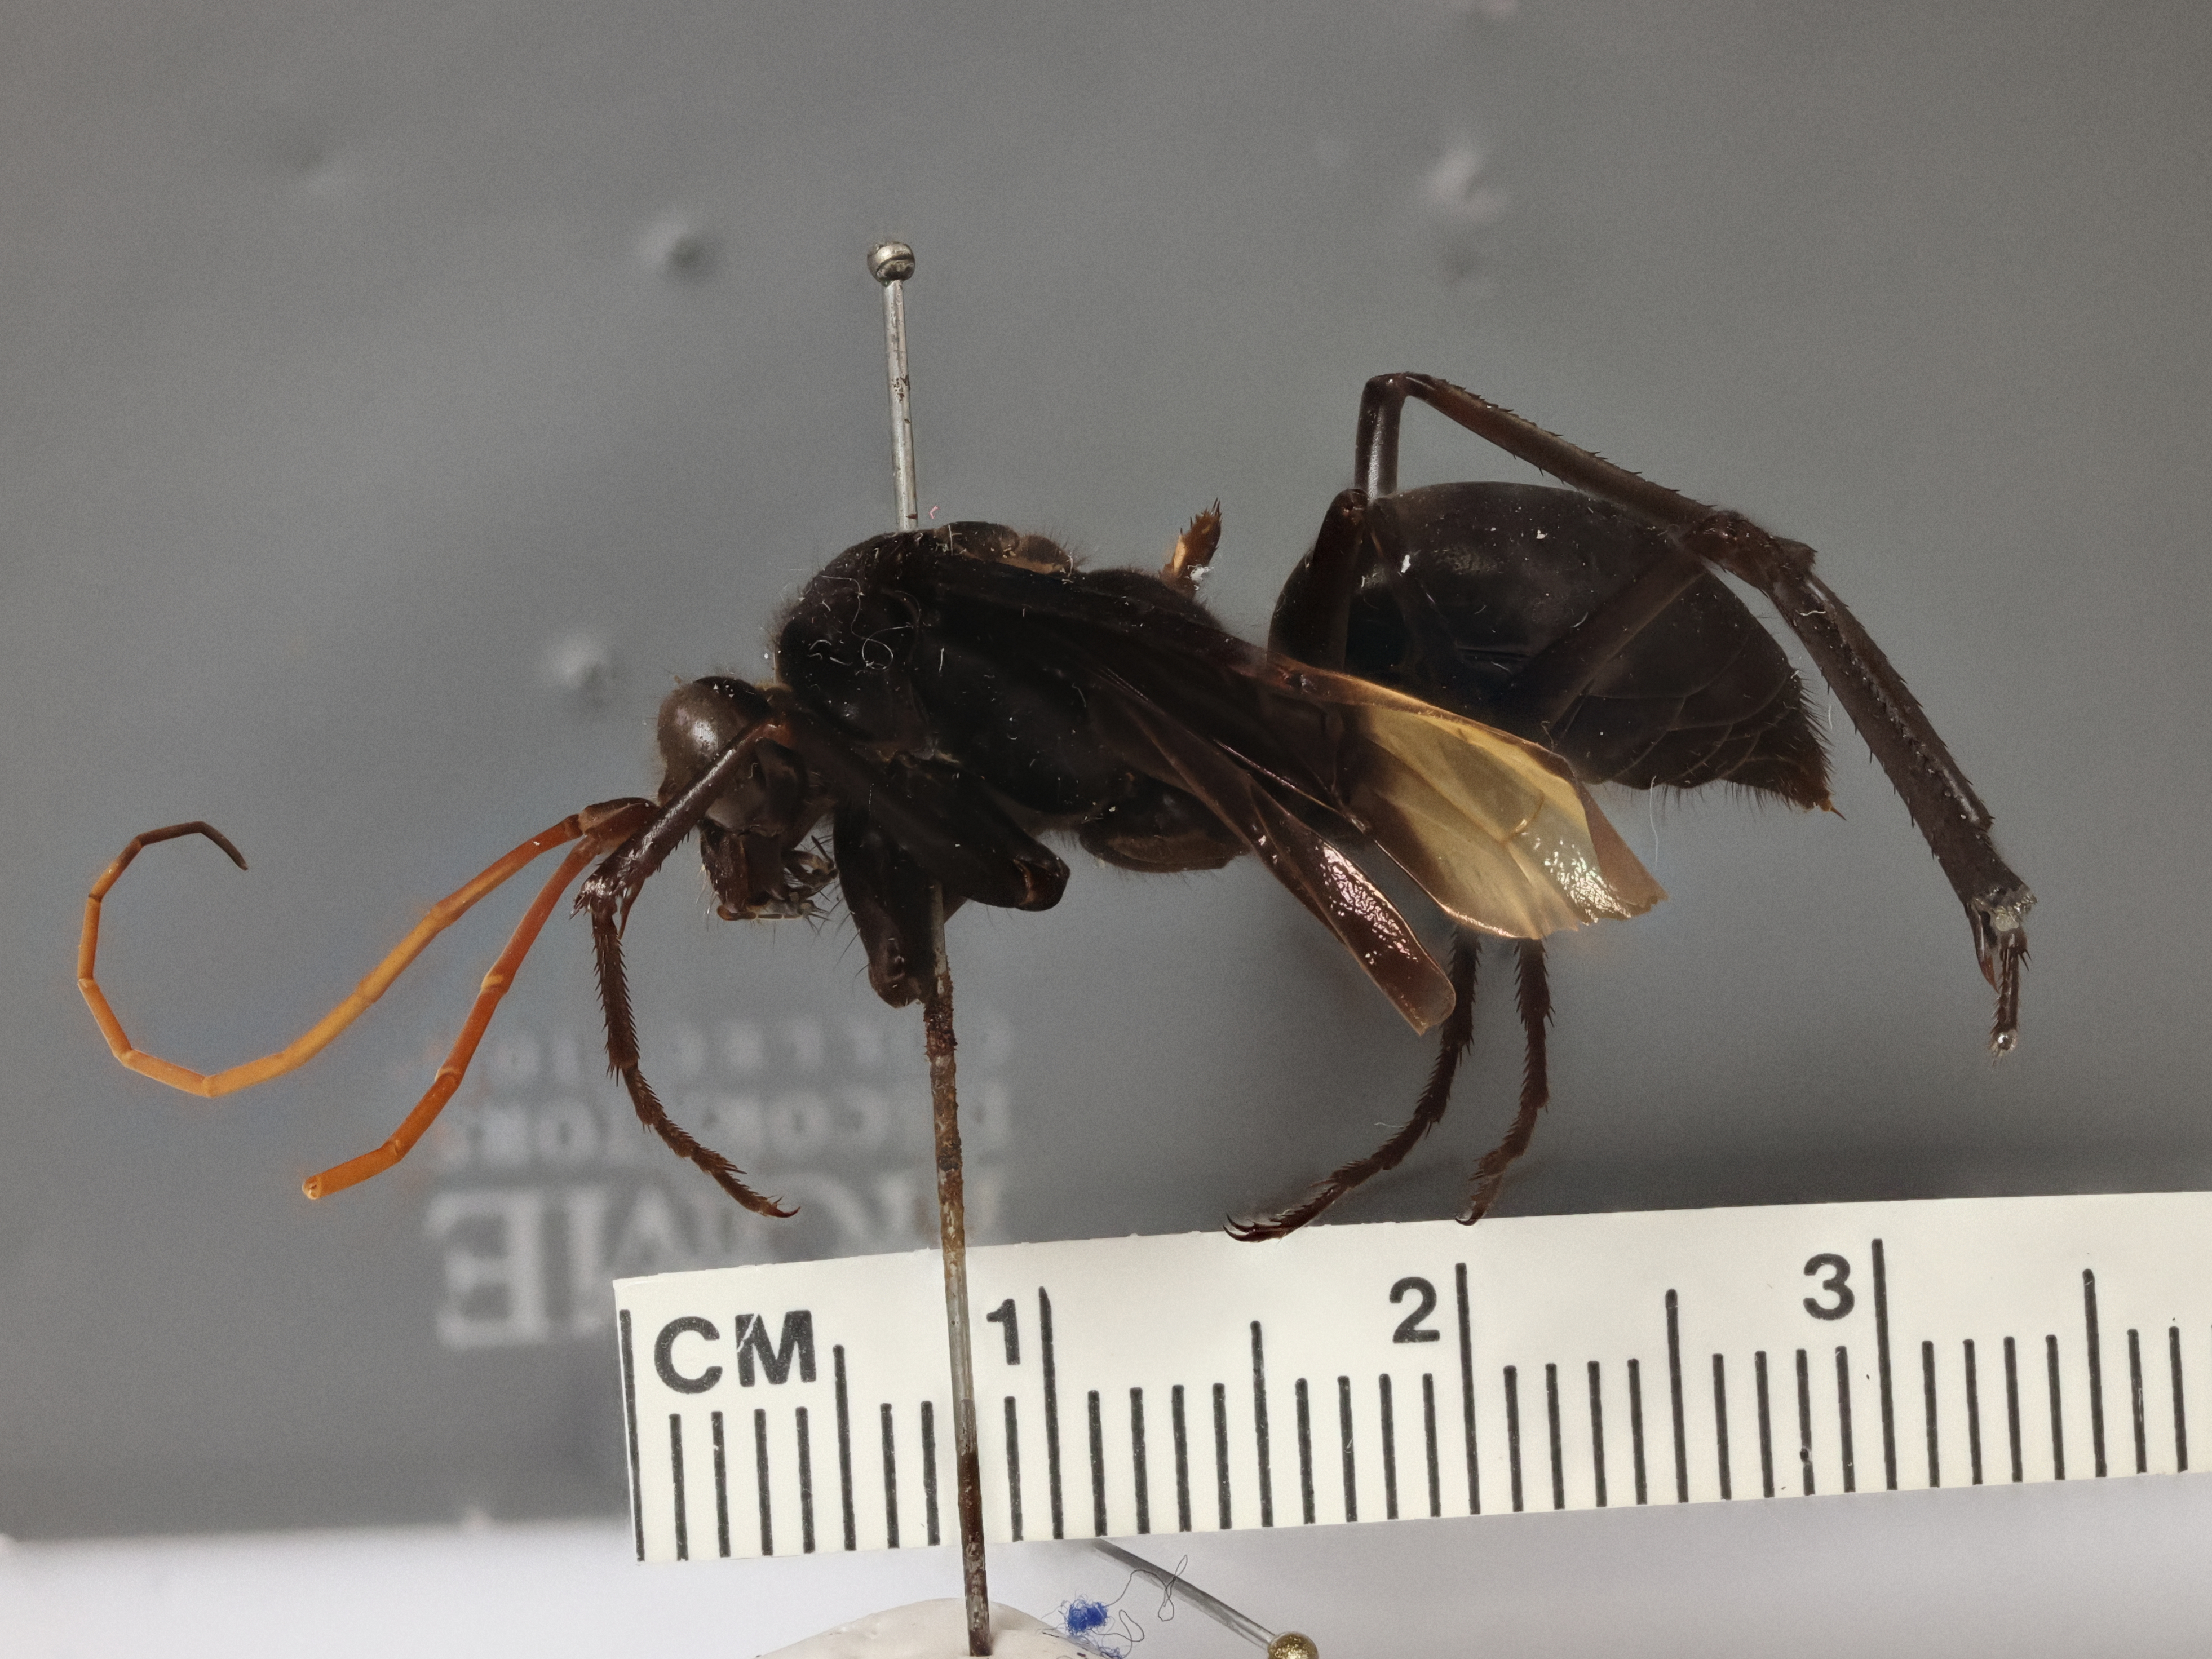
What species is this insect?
Leptodialepsis iobates
